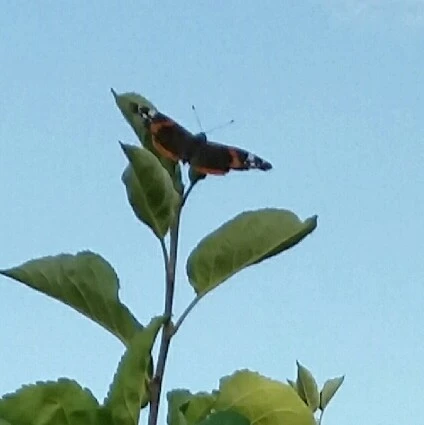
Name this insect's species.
Vanessa atalanta
